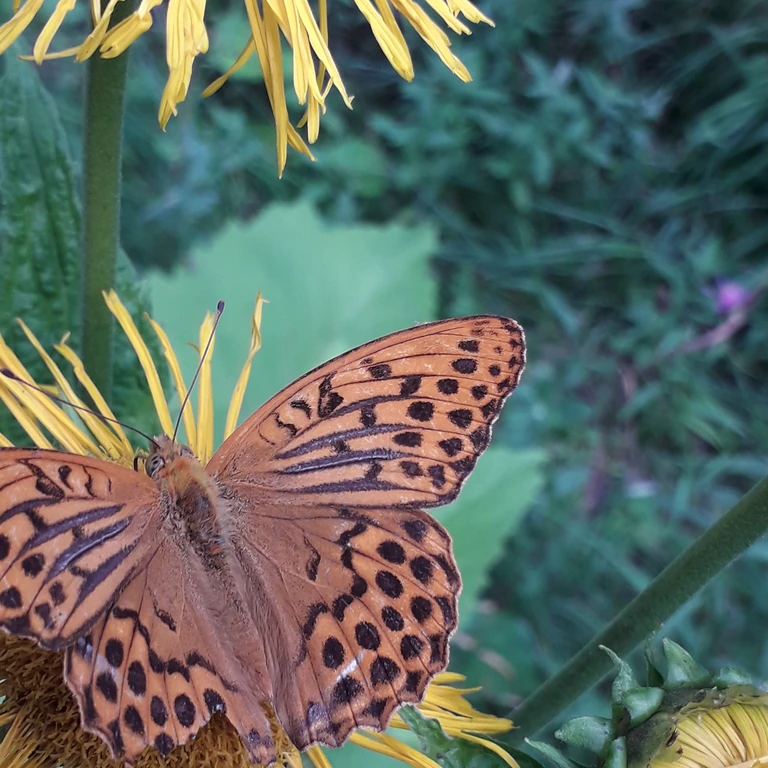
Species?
Argynnis paphia
